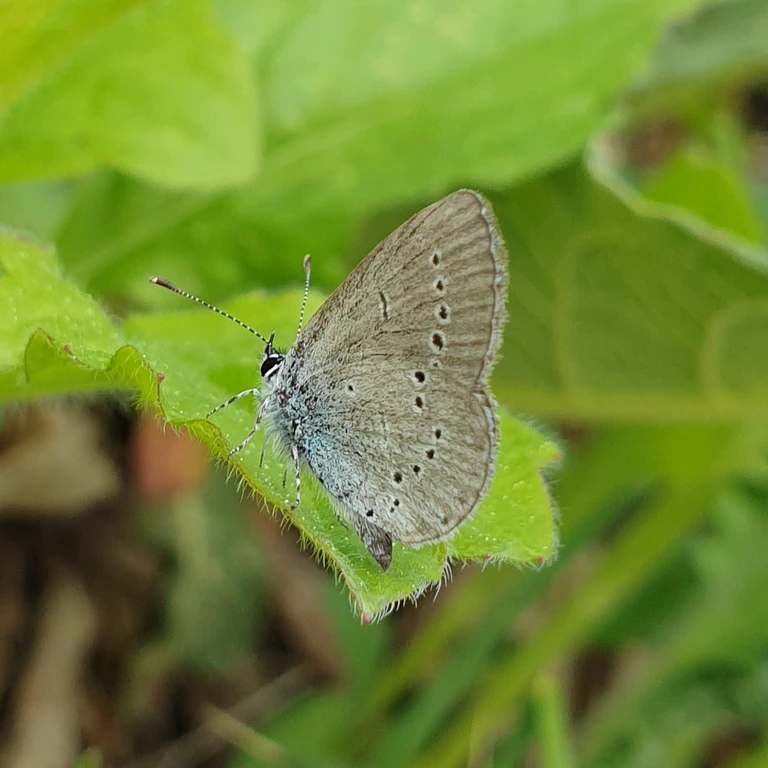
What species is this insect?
Cupido minimus
